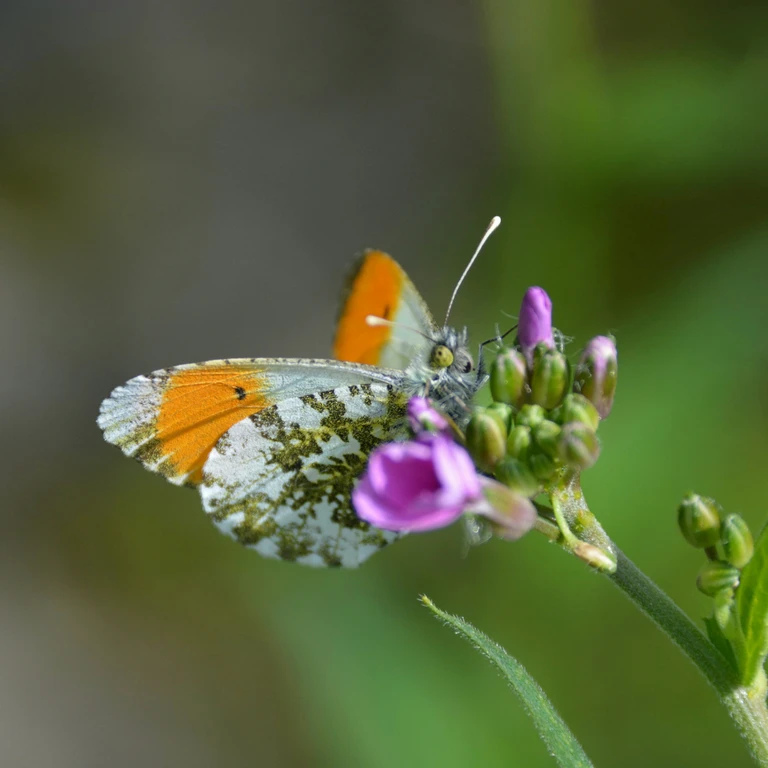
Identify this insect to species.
Anthocharis cardamines
